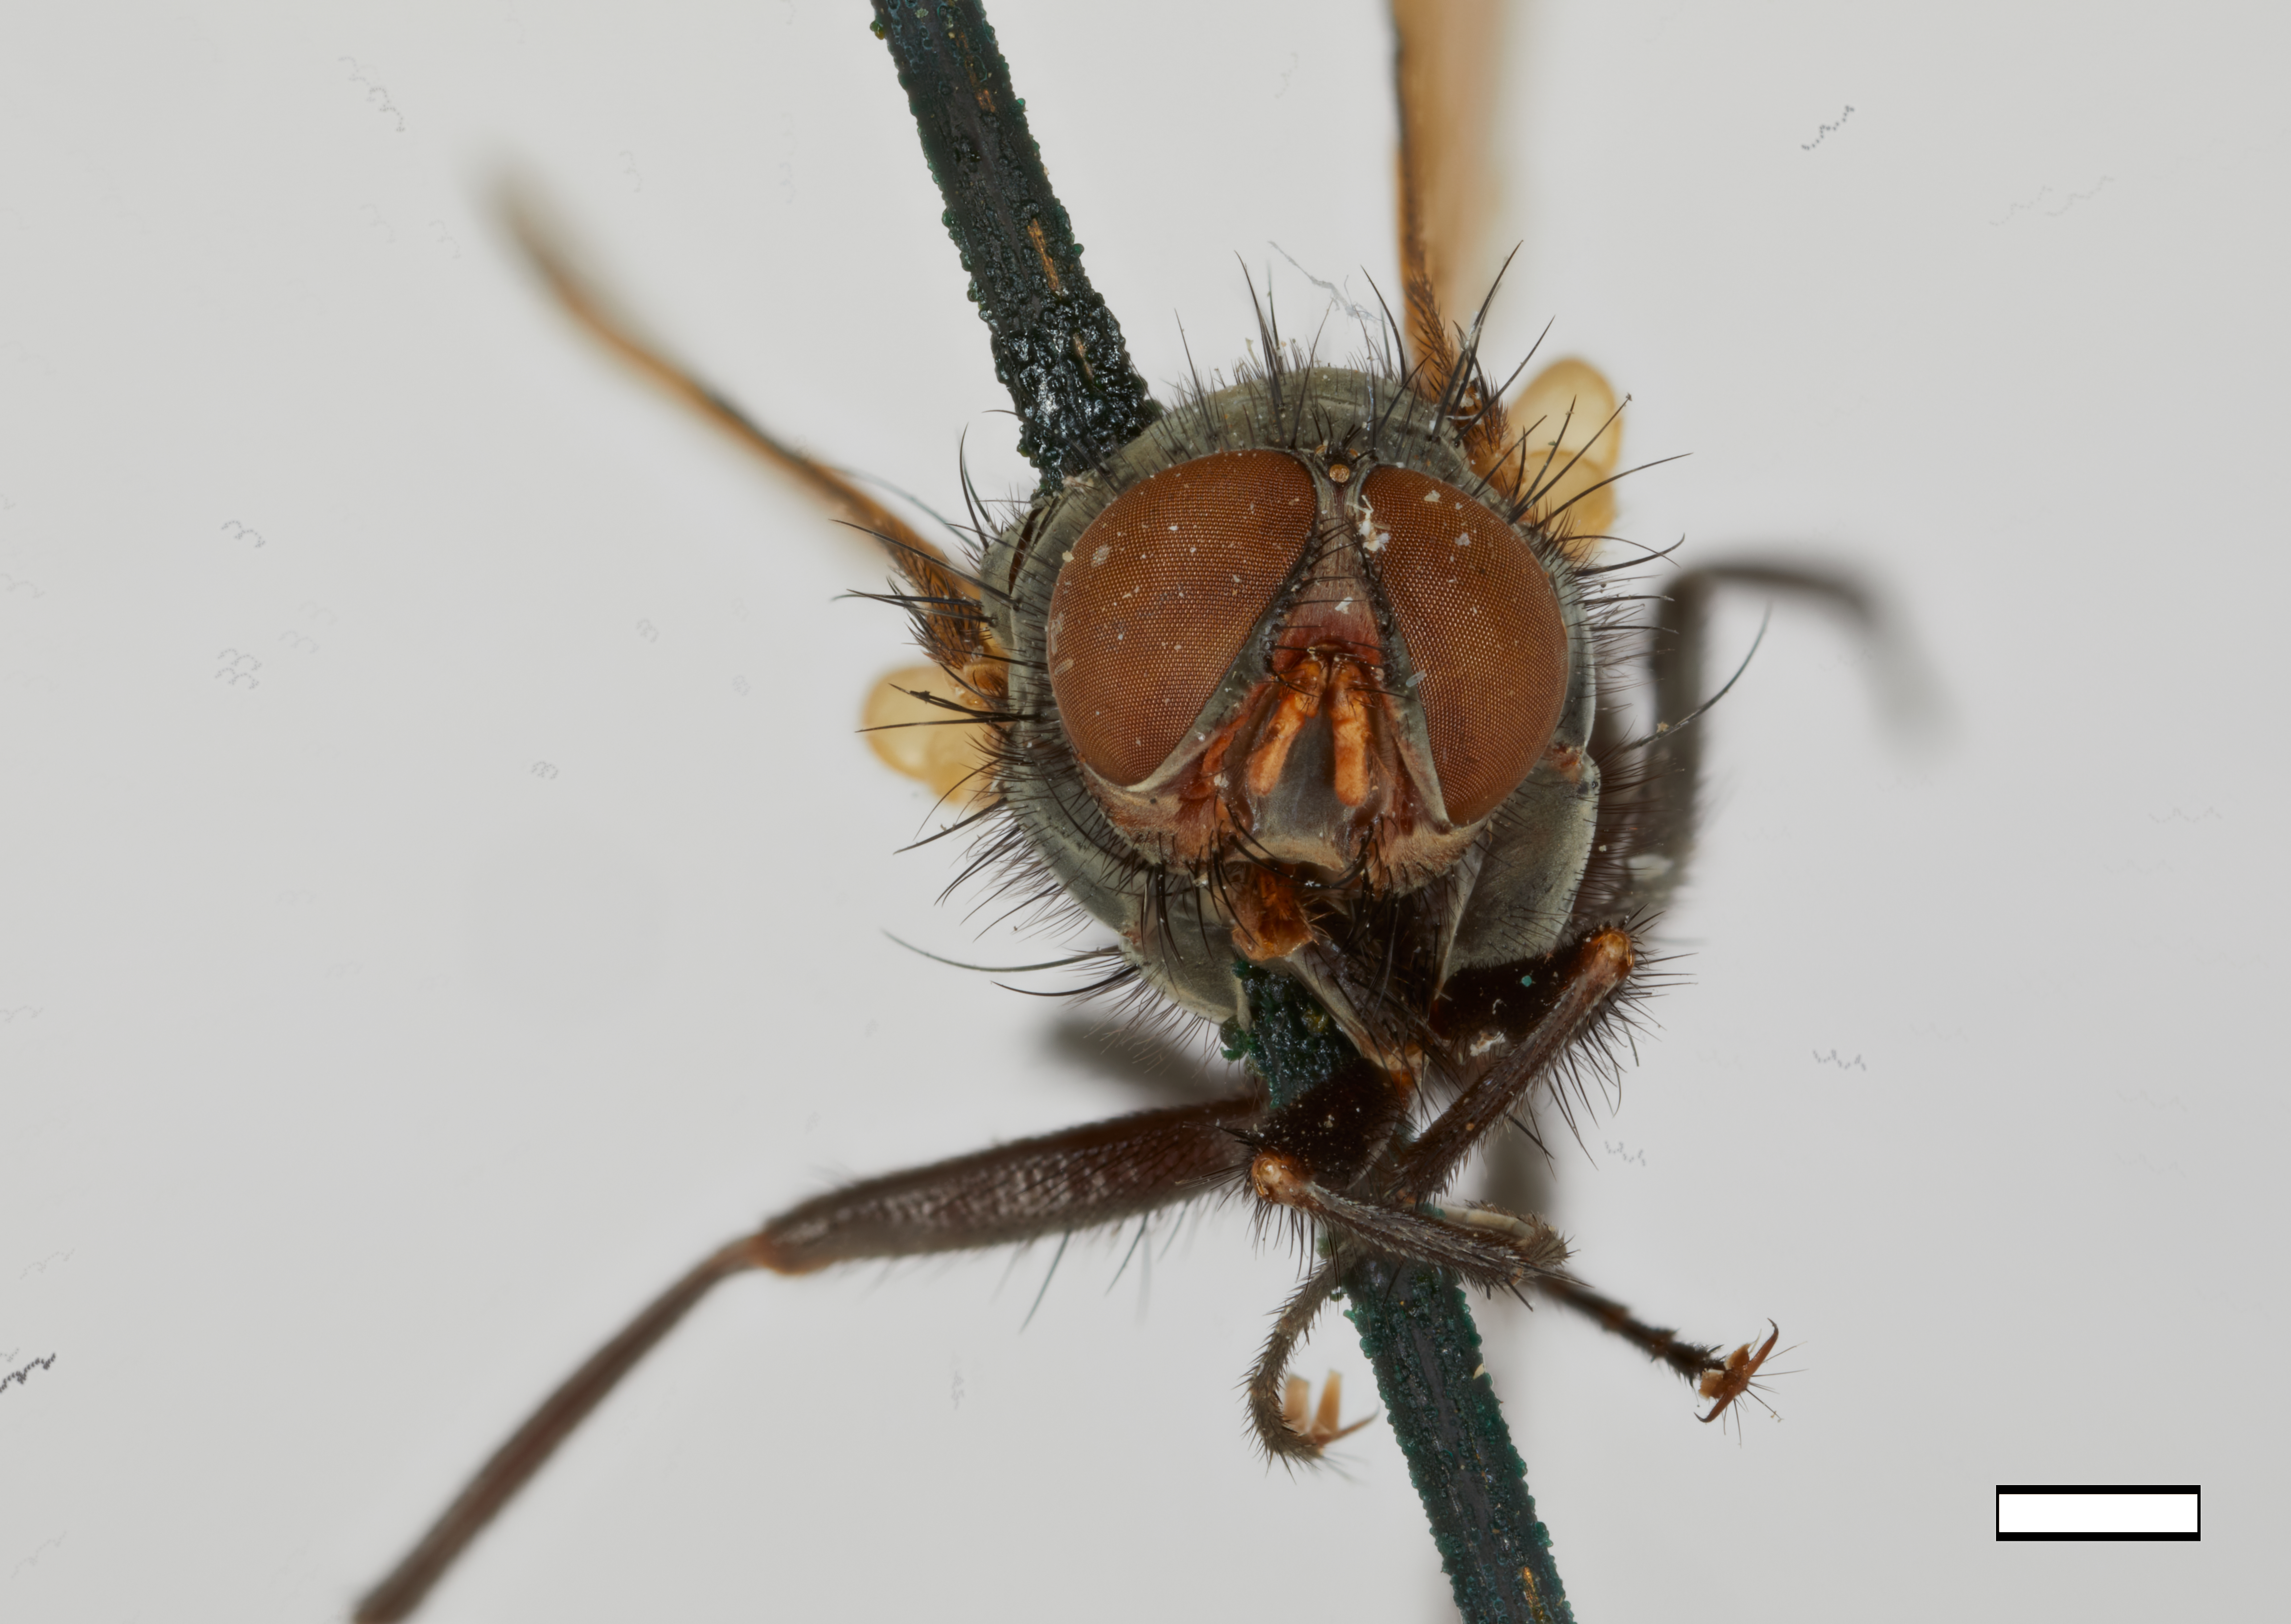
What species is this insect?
Chaetona flavipennis (also Melanomya flavipennis)
